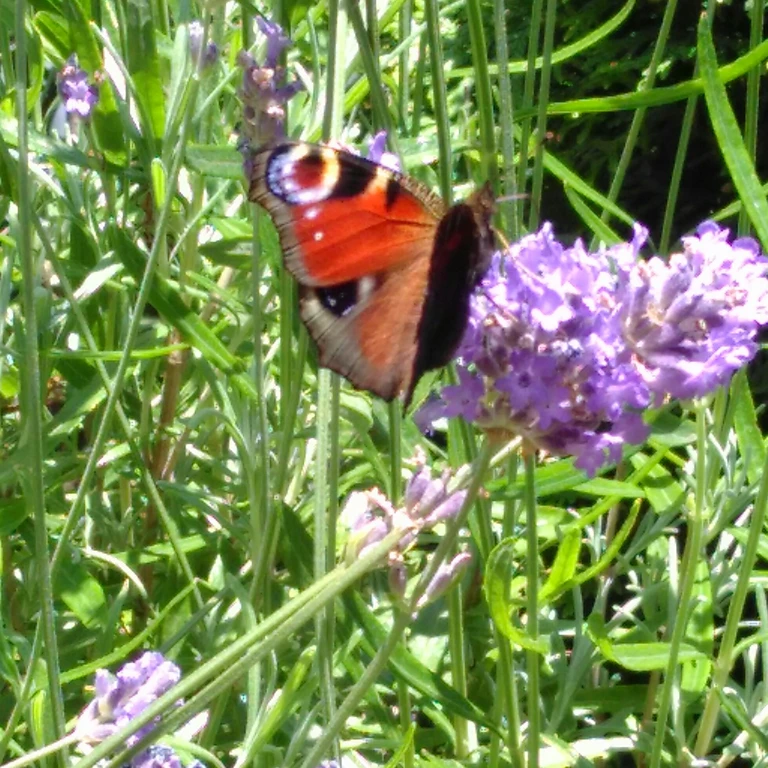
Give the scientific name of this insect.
Aglais io
